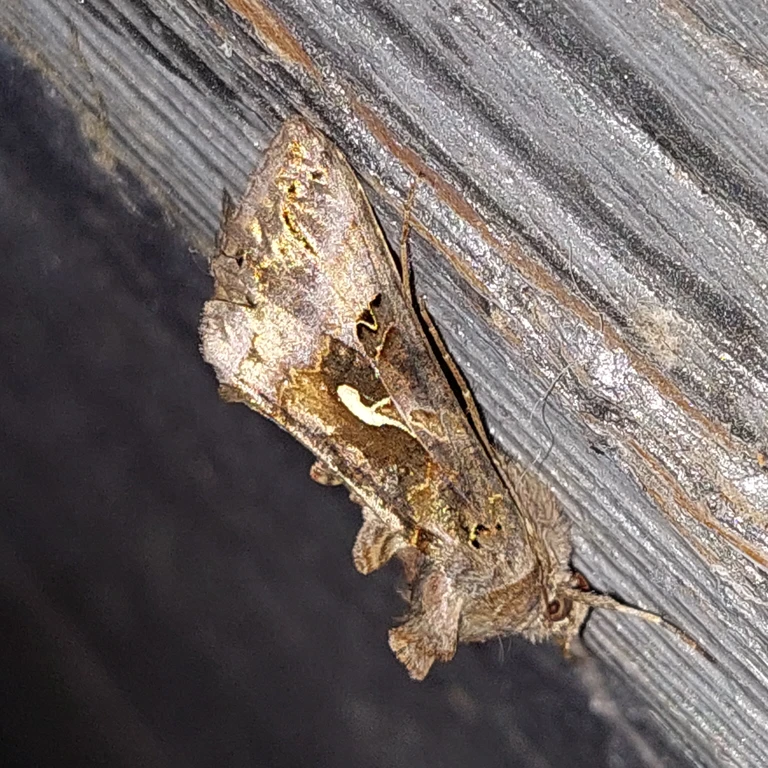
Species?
Autographa gamma
